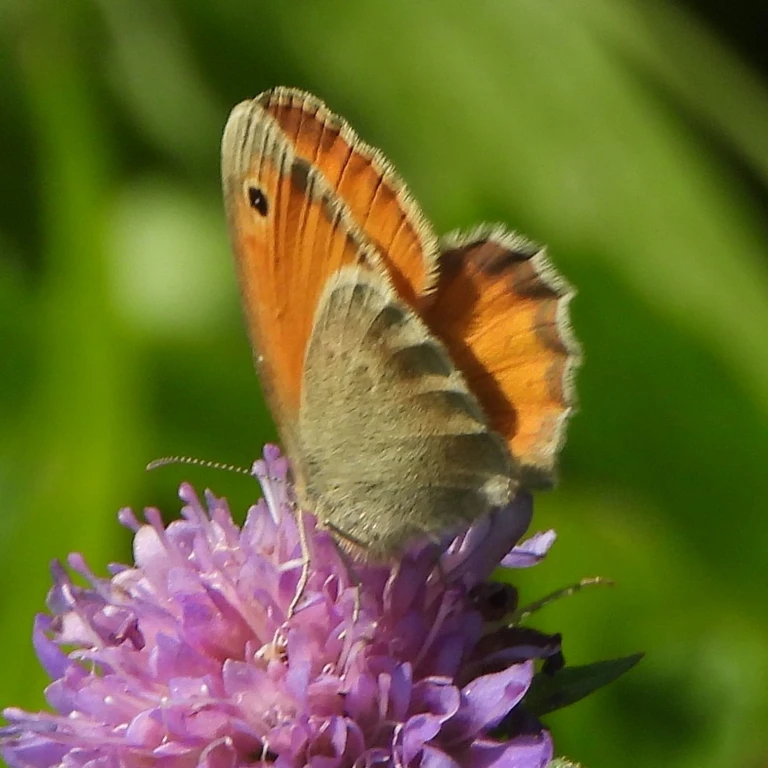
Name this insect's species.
Coenonympha pamphilus
